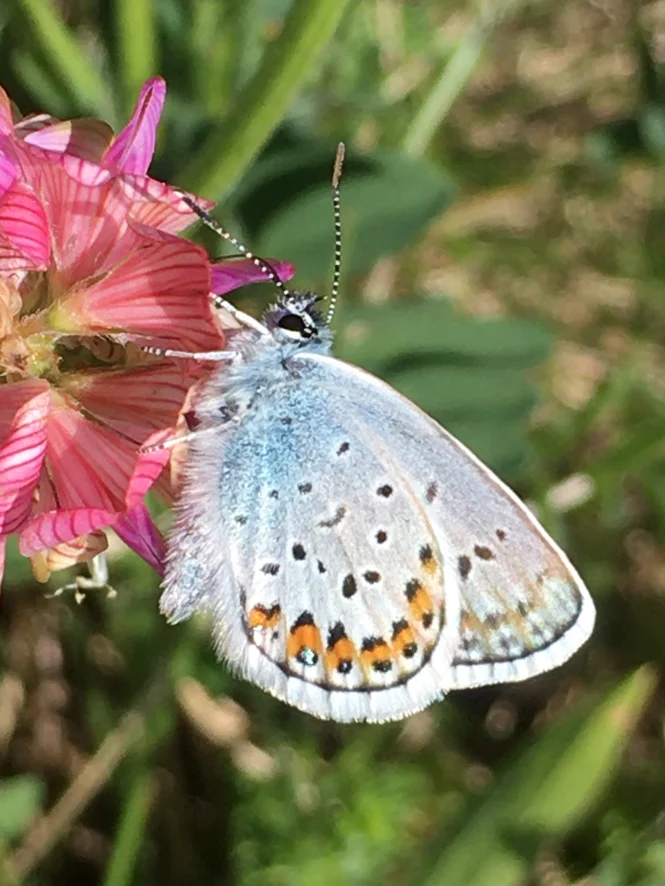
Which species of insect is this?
Plebejus argus
